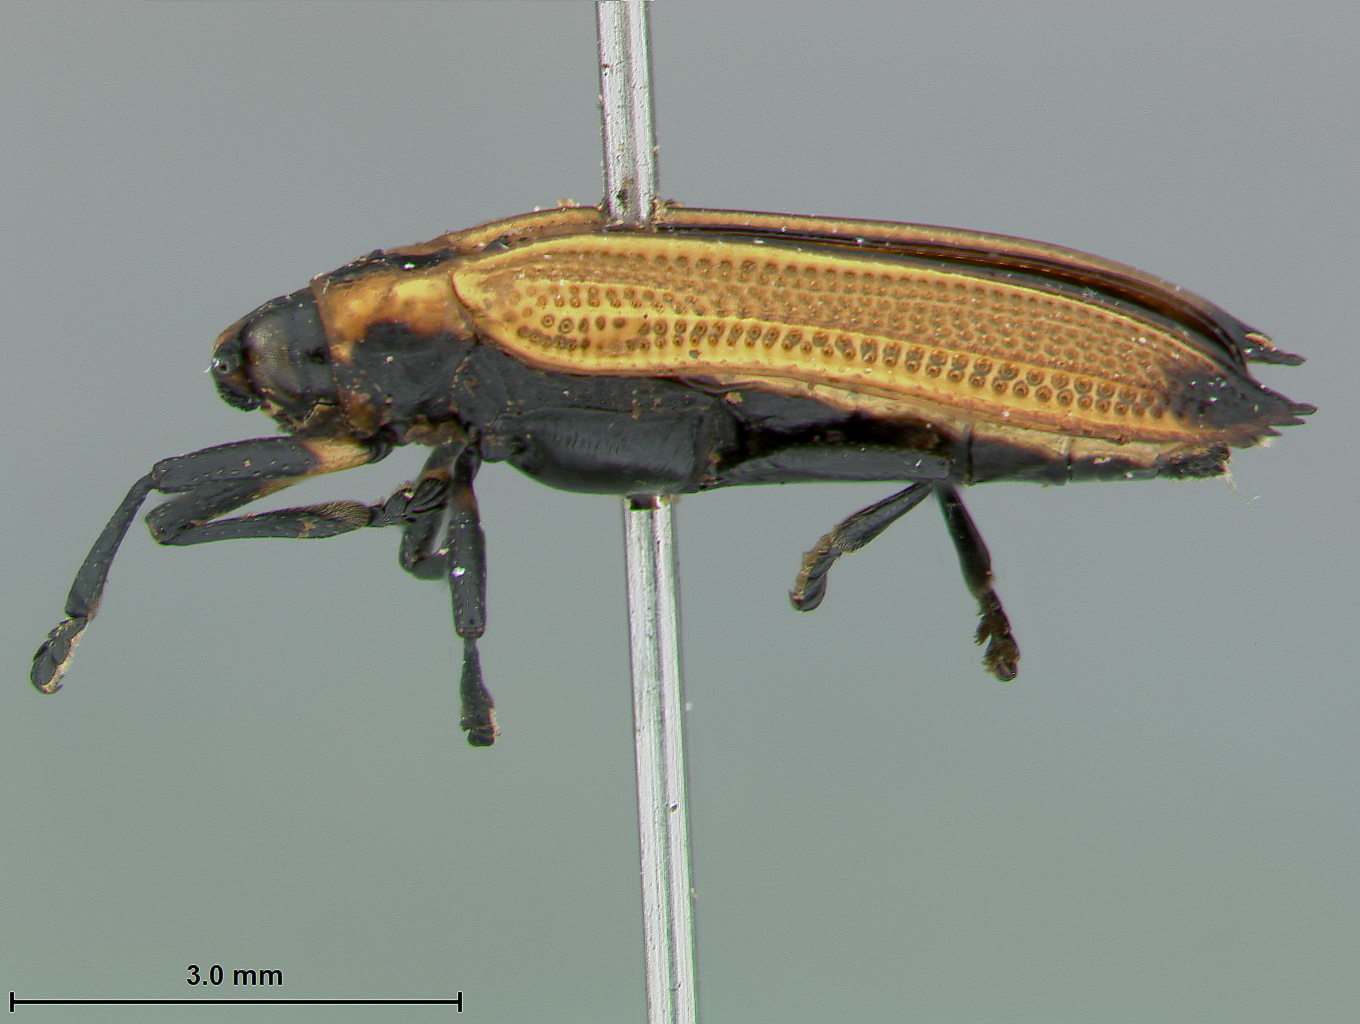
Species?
Xenochalepus omogerus
